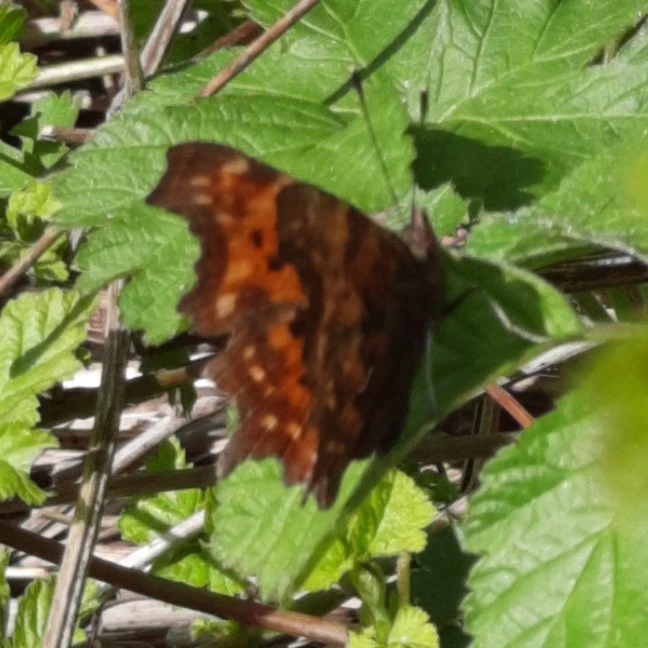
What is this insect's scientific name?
Polygonia c-album
